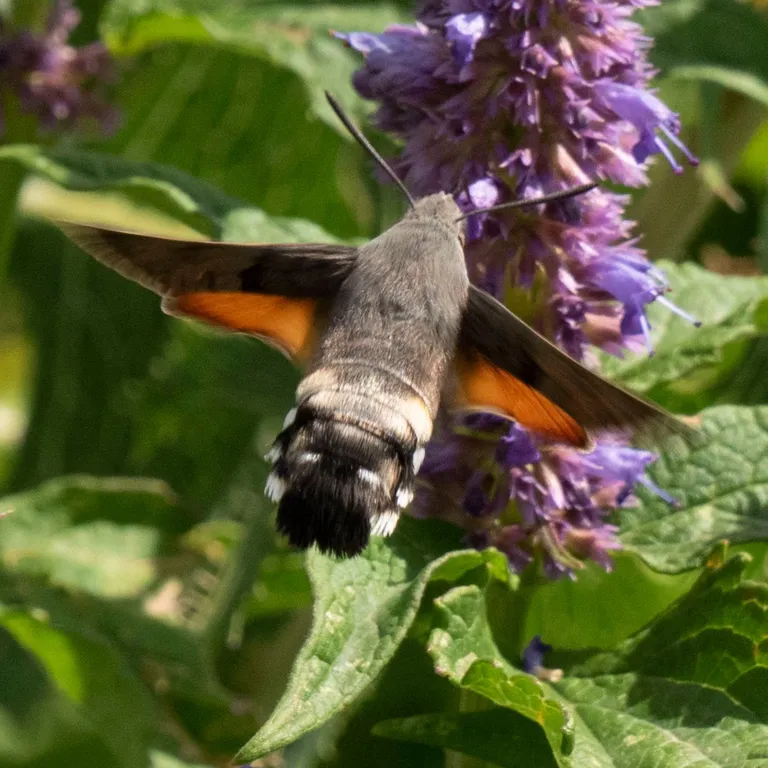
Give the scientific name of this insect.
Macroglossum stellatarum
